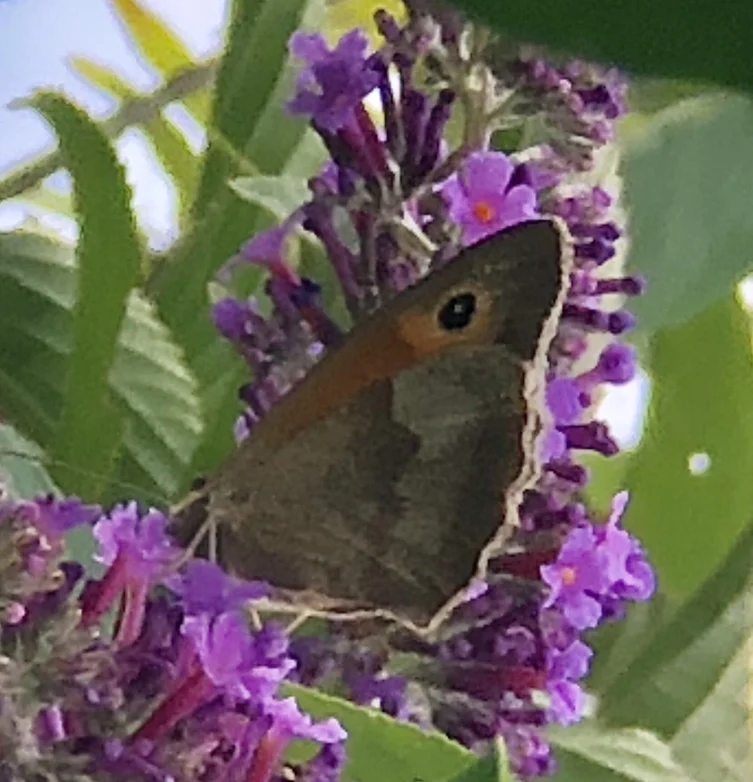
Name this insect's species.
Maniola jurtina
